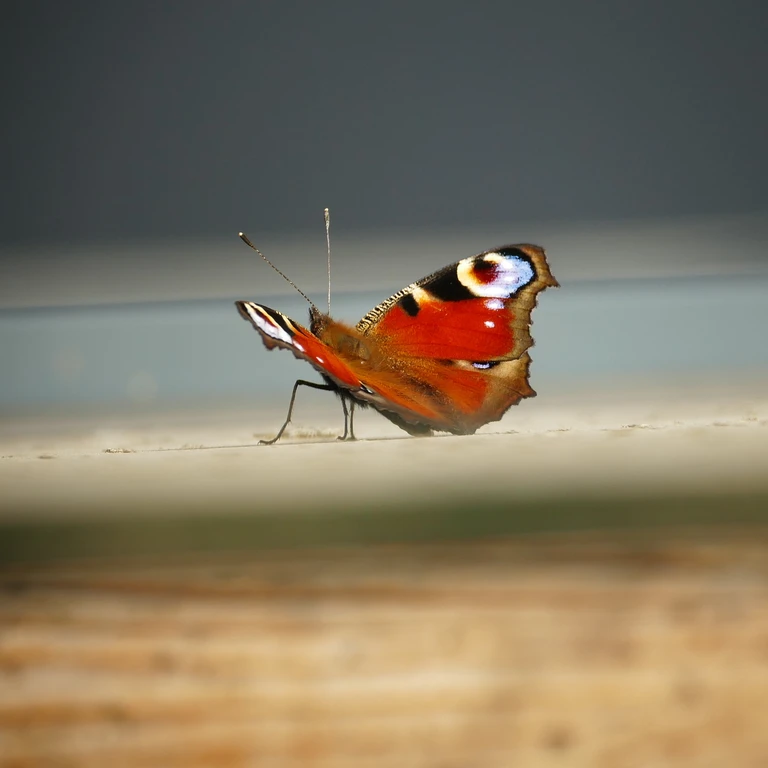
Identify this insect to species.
Aglais io
